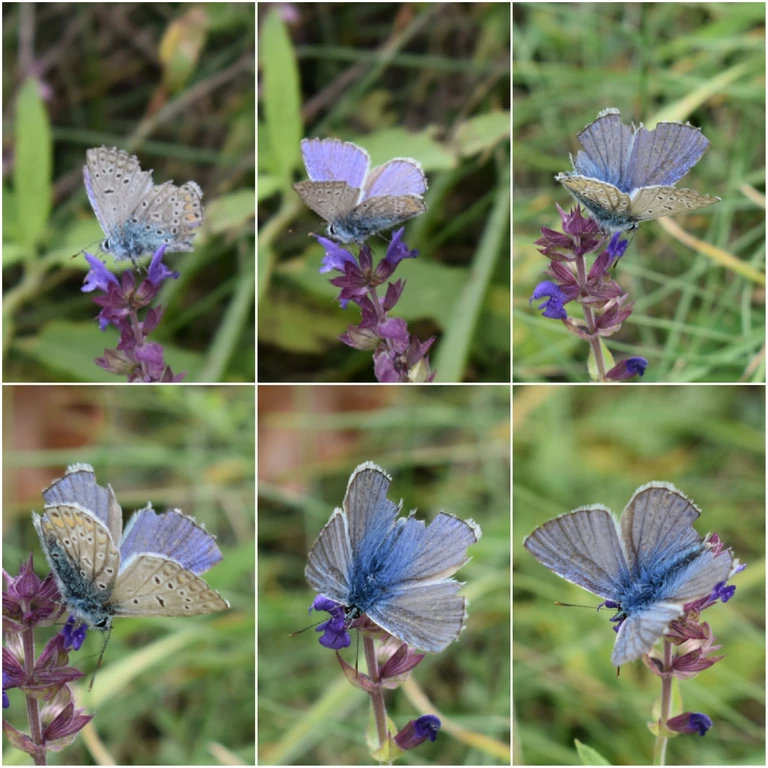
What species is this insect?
Polyommatus icarus
